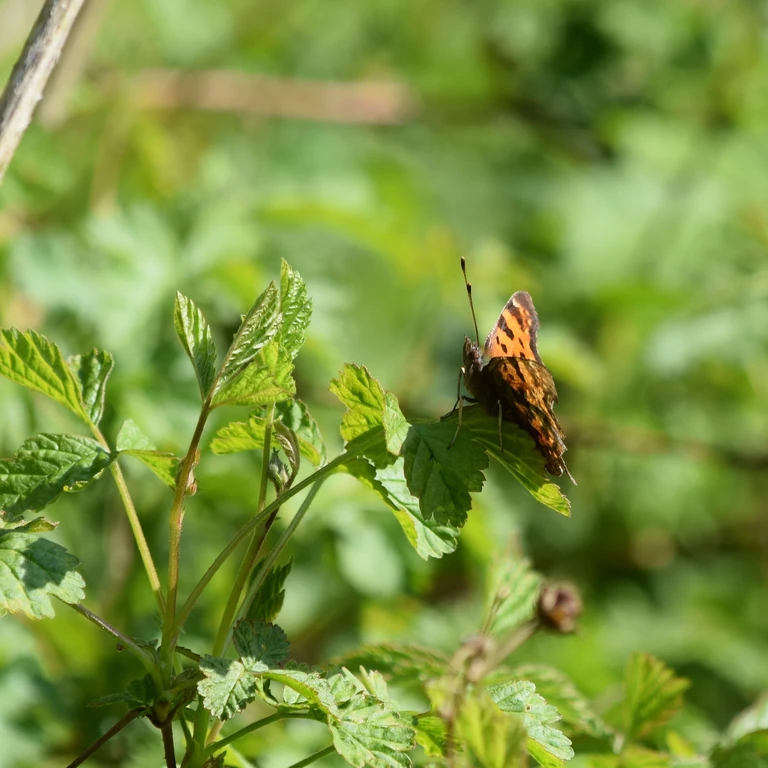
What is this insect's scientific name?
Polygonia c-album
